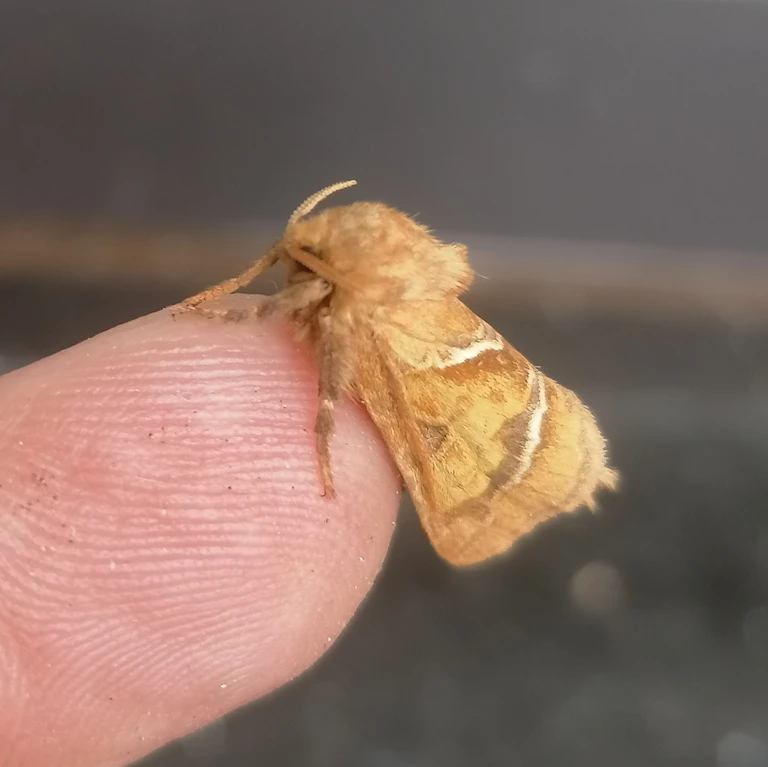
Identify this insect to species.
Triodia sylvina
